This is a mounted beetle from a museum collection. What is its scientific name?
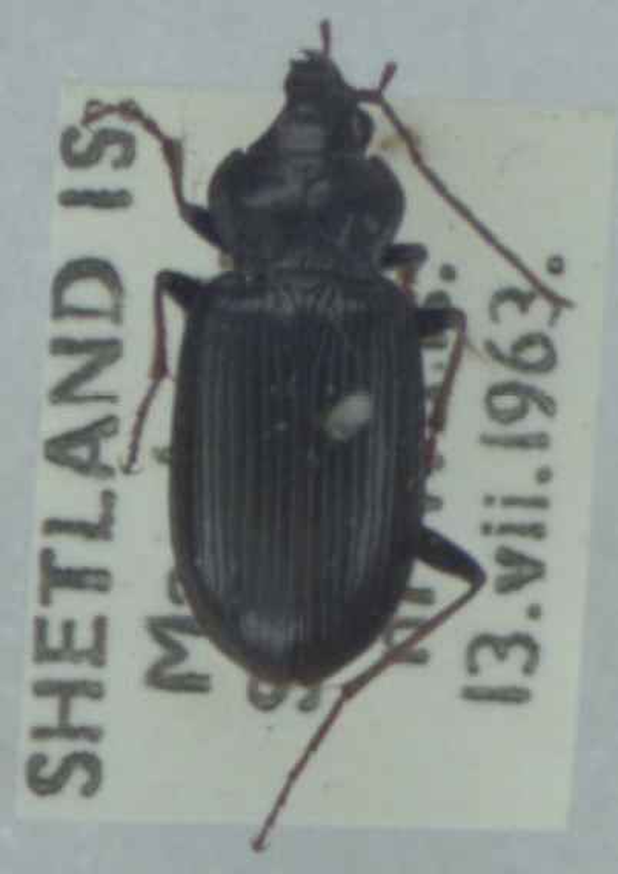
Nebria salina
